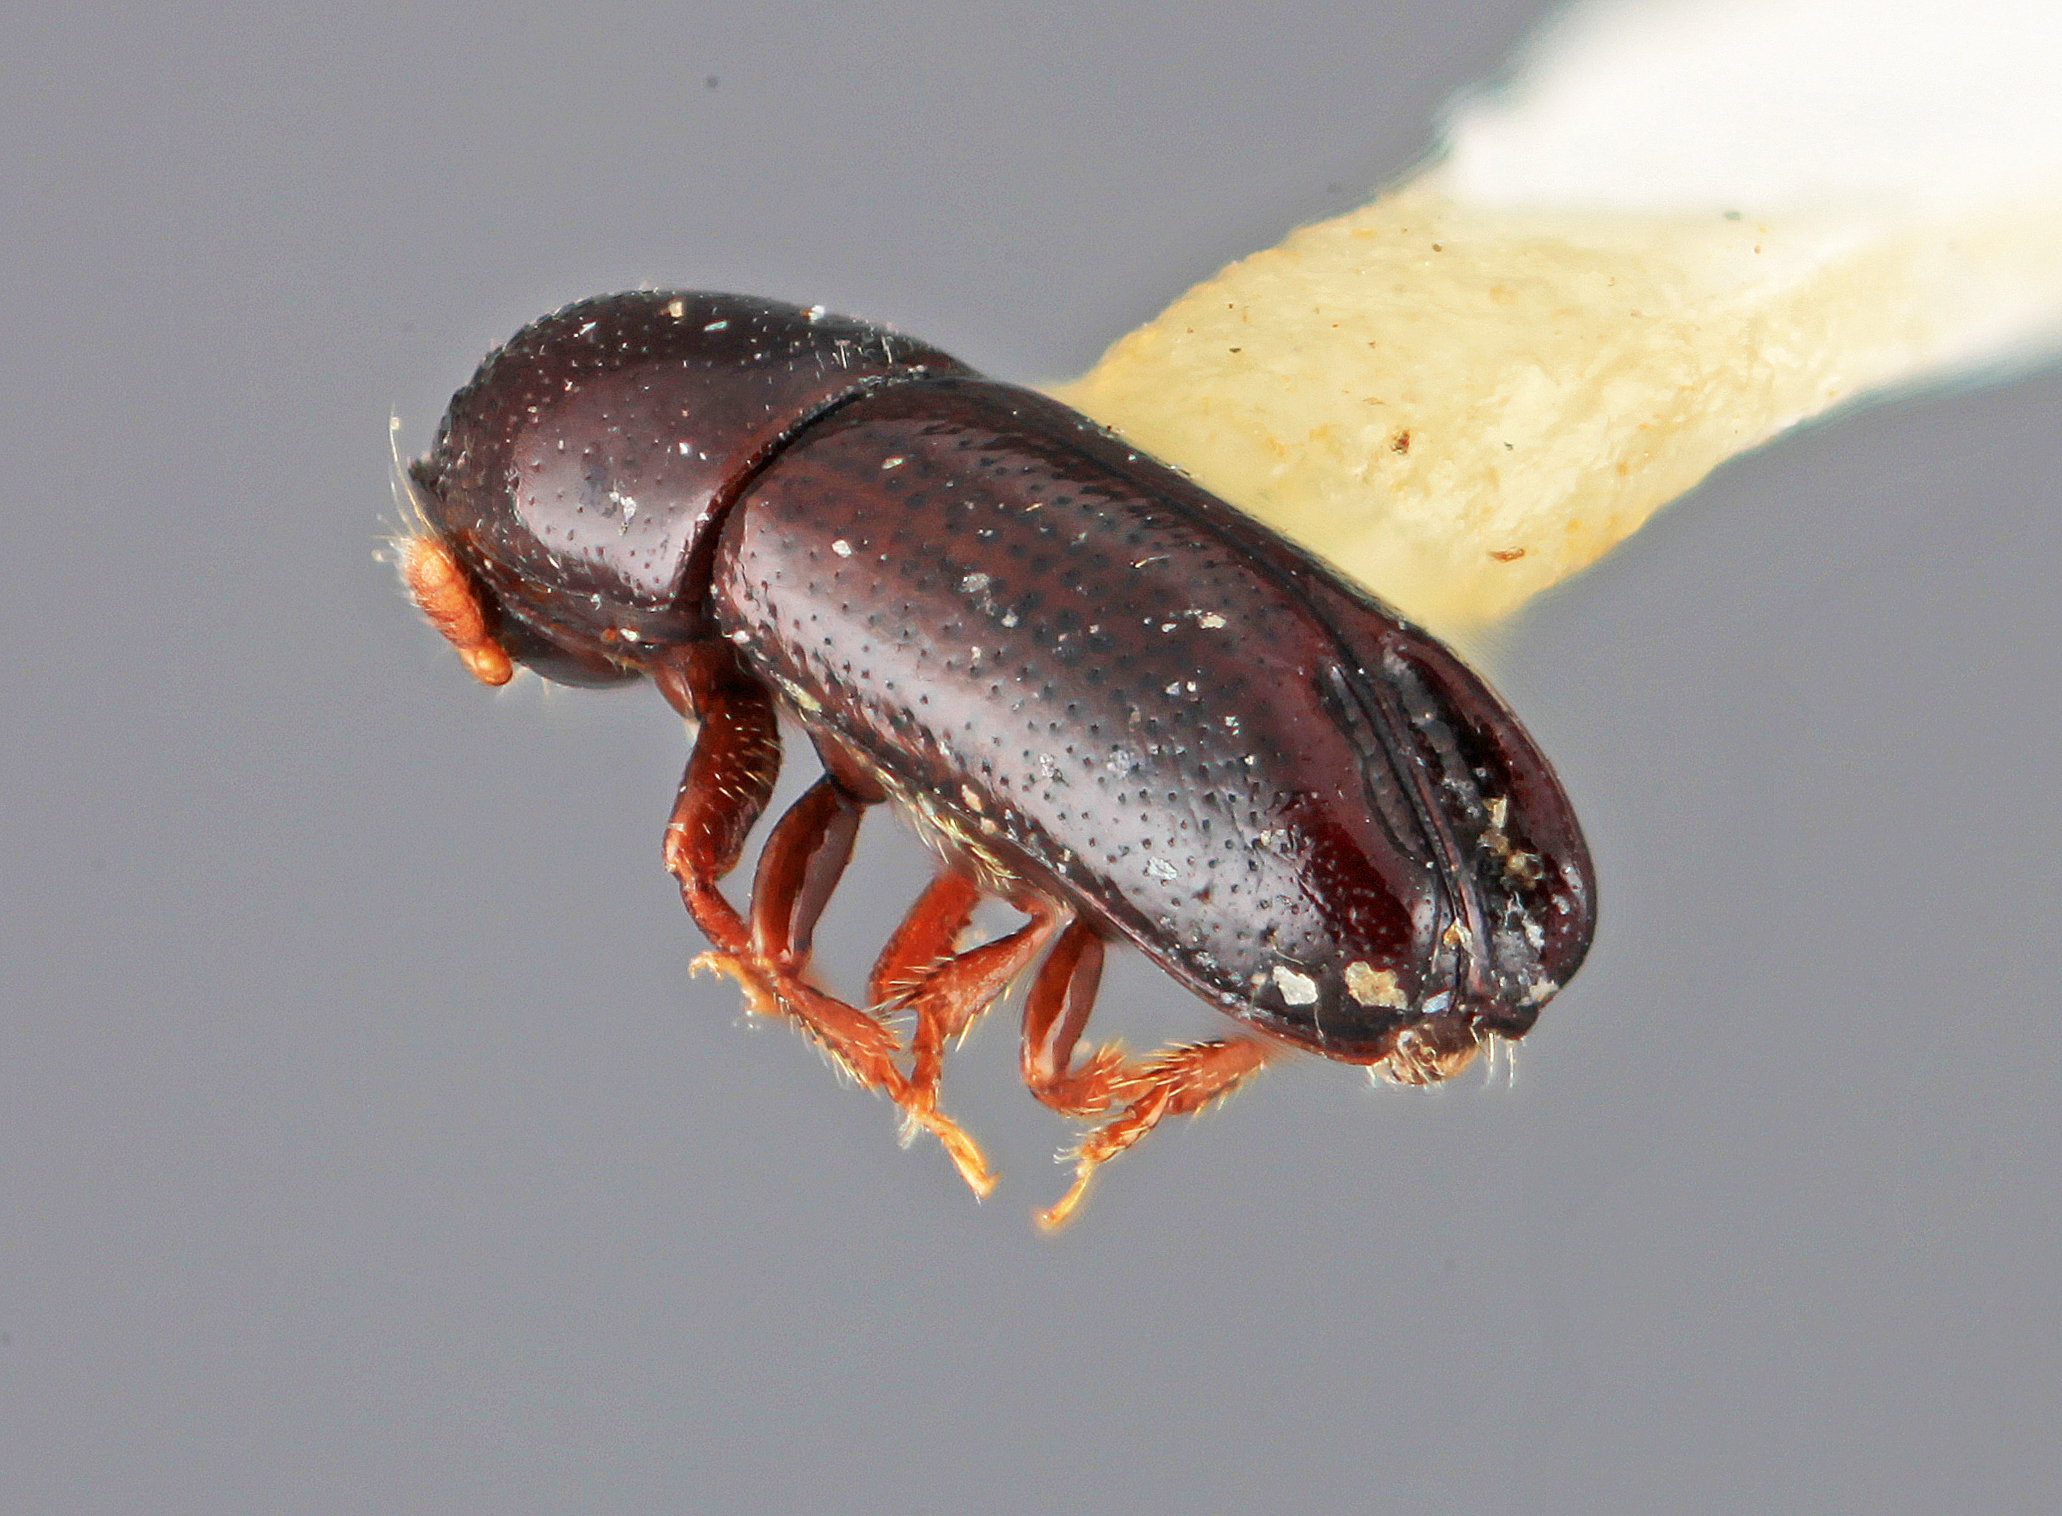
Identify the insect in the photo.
Tricolus inornatus
